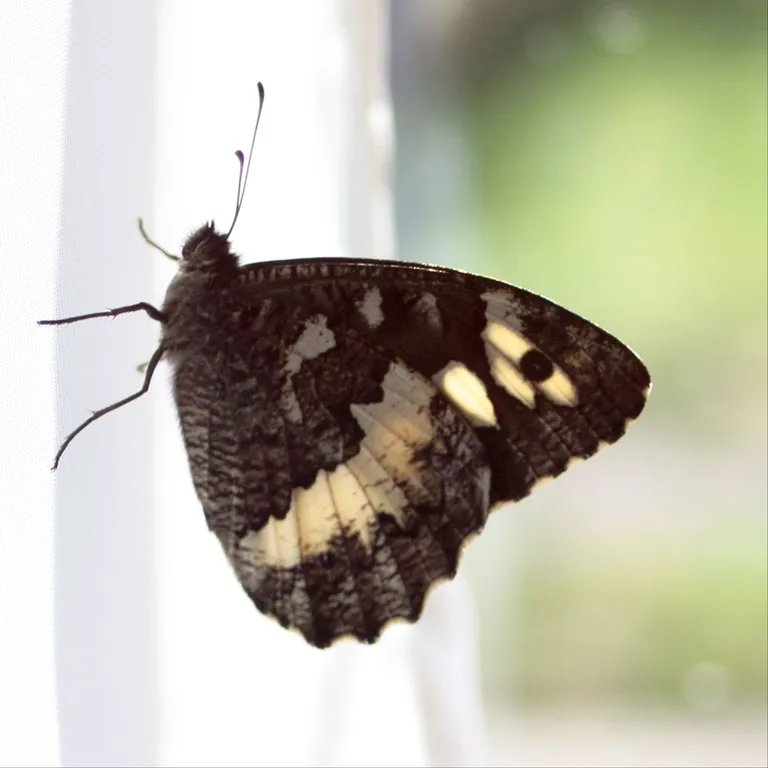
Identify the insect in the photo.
Brintesia circe
